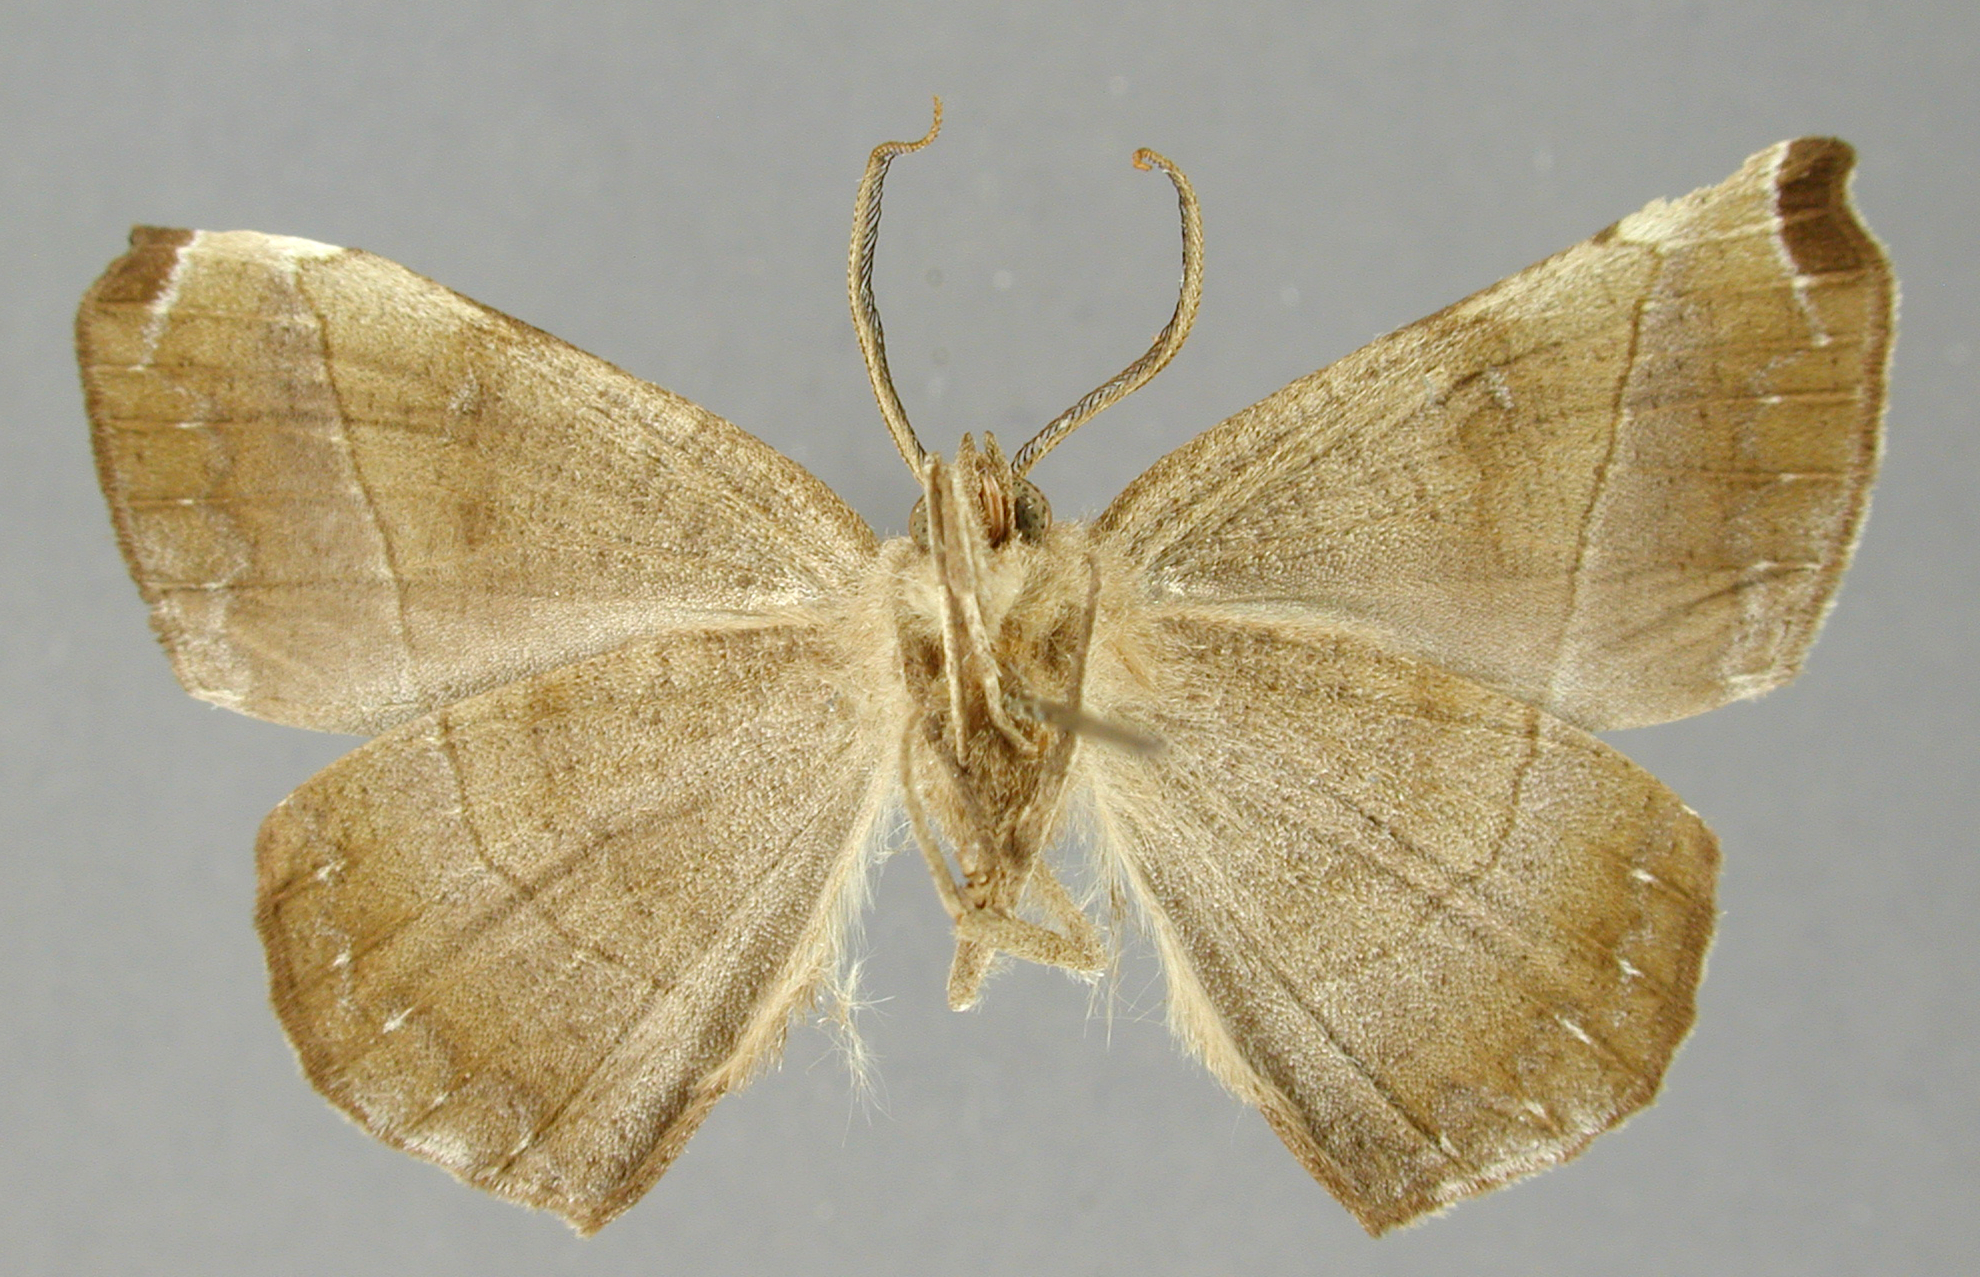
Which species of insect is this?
Hygrochroma lincanaria
